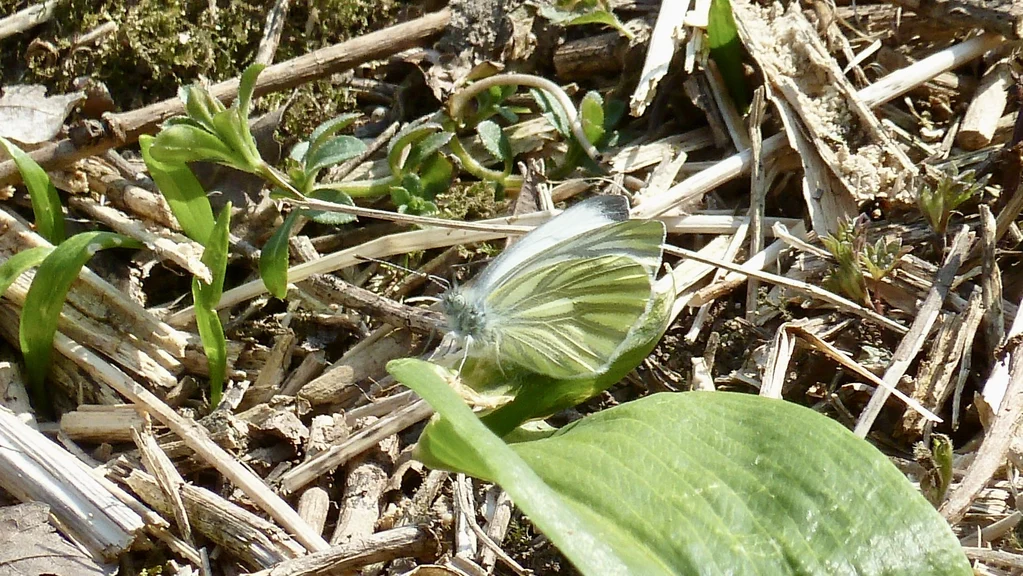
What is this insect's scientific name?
Pieris napi
